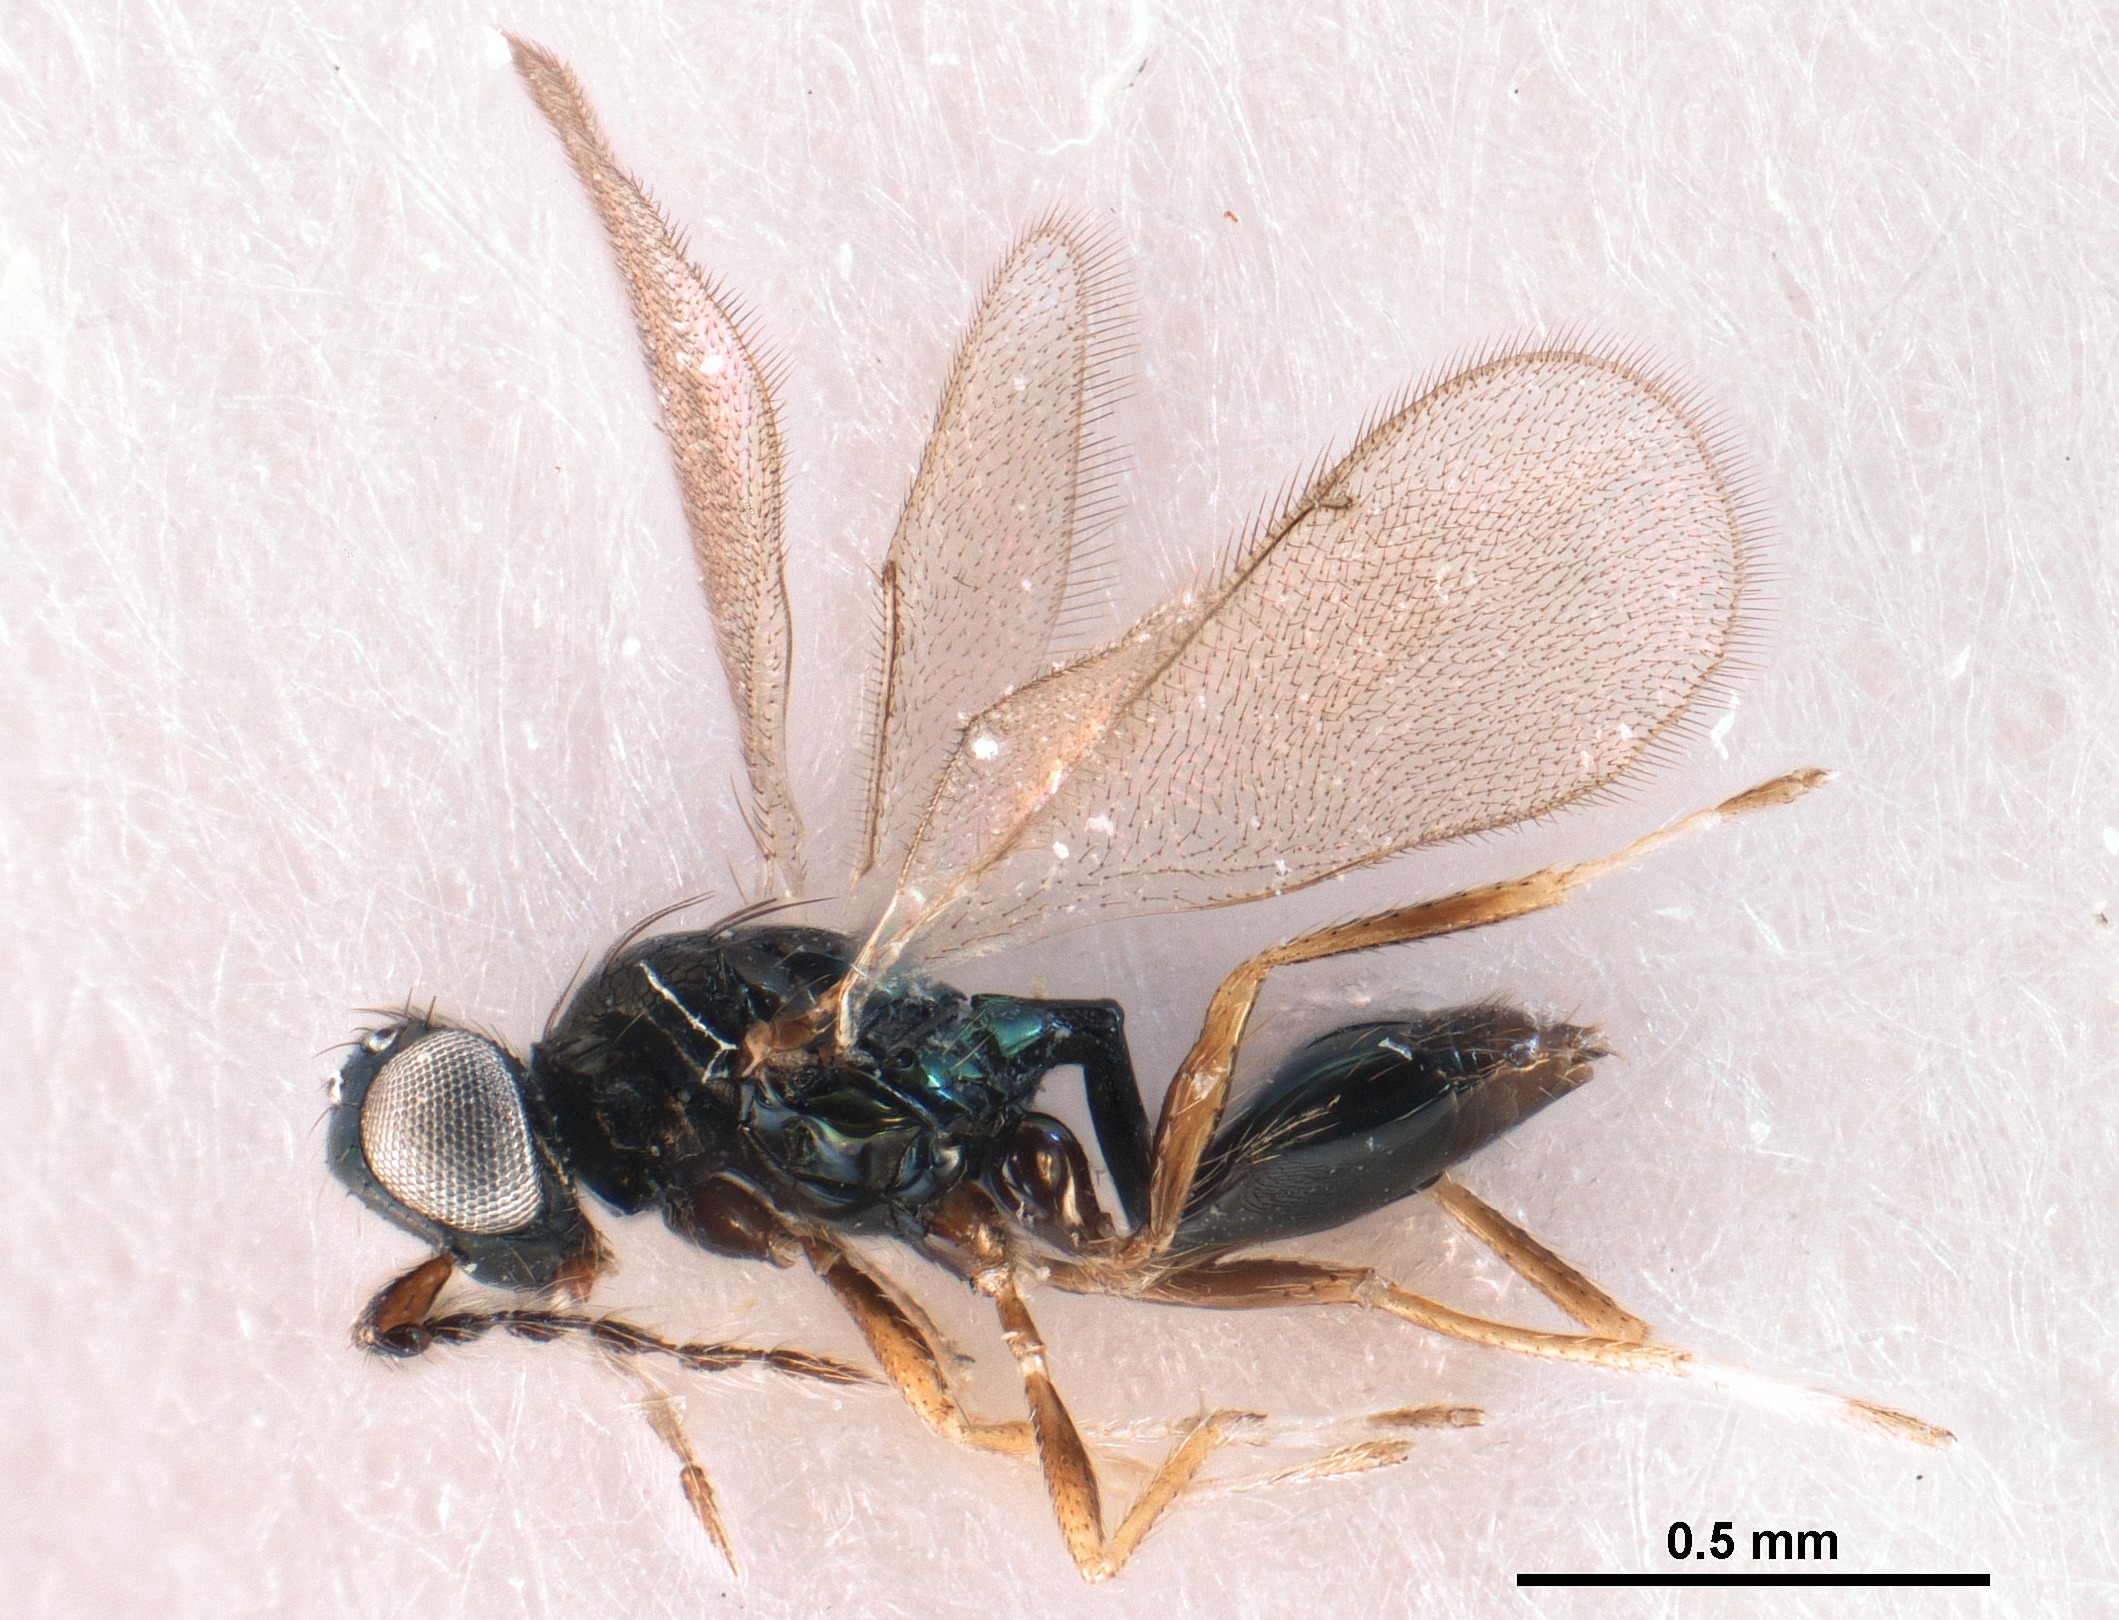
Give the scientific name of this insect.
Horismenus chydaeus
